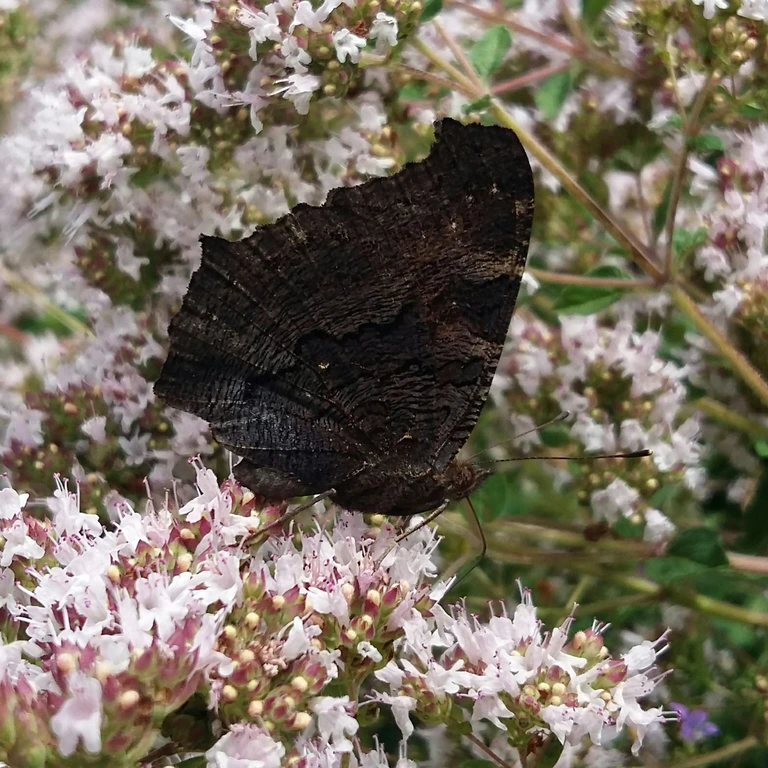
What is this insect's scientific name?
Aglais io
